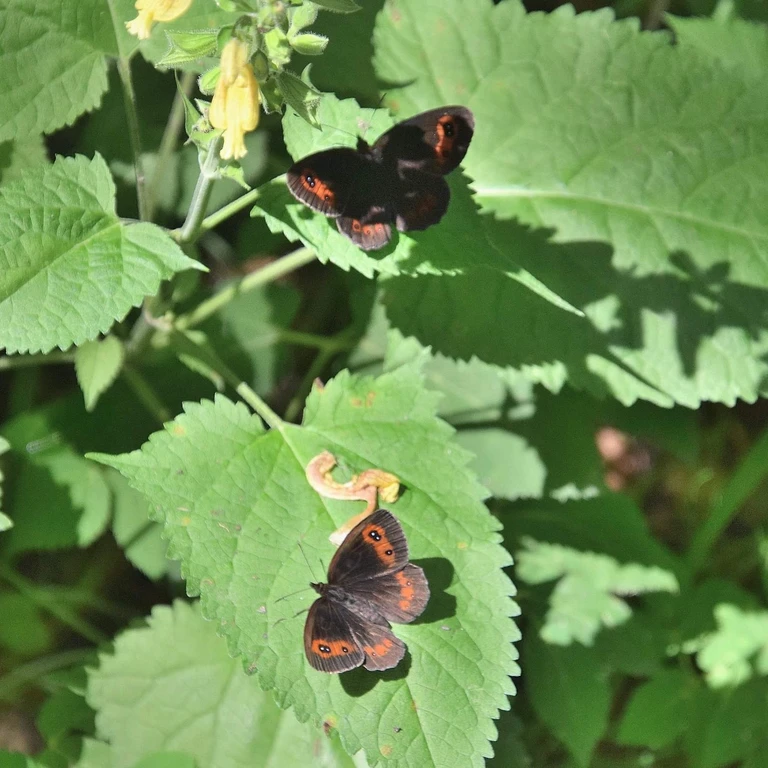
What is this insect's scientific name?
Erebia aethiops
